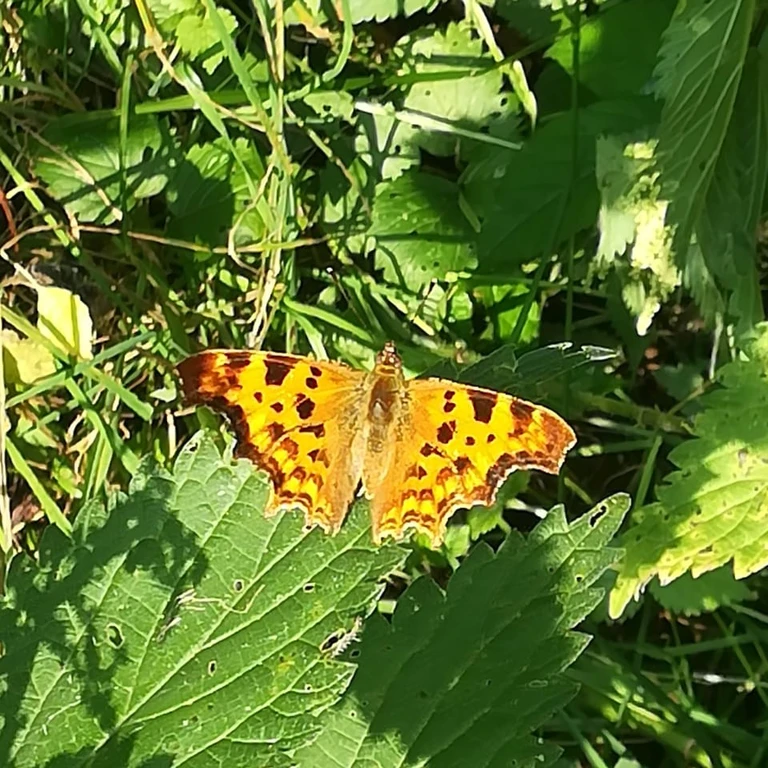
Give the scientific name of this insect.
Polygonia c-album
